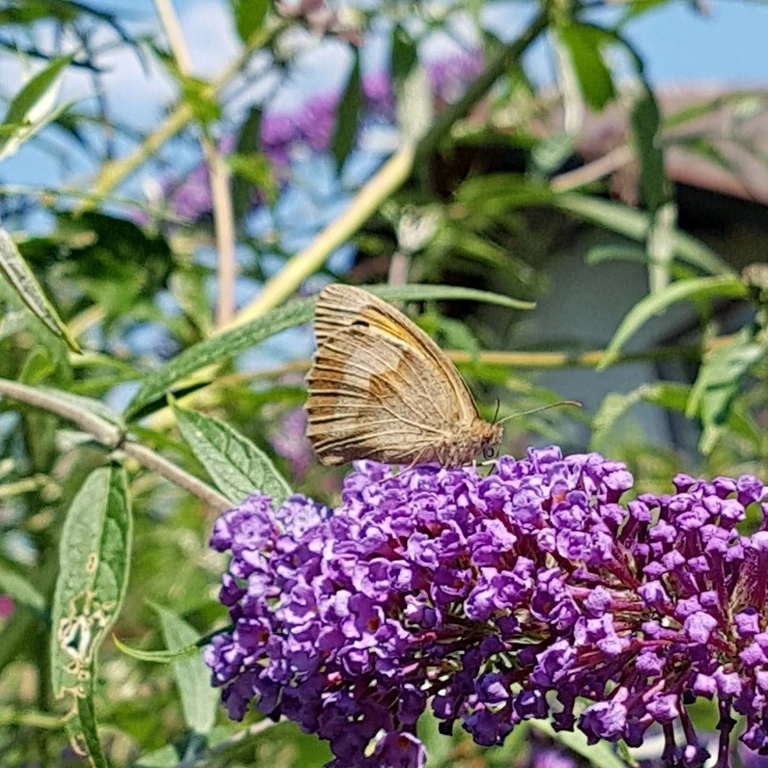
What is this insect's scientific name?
Maniola jurtina
